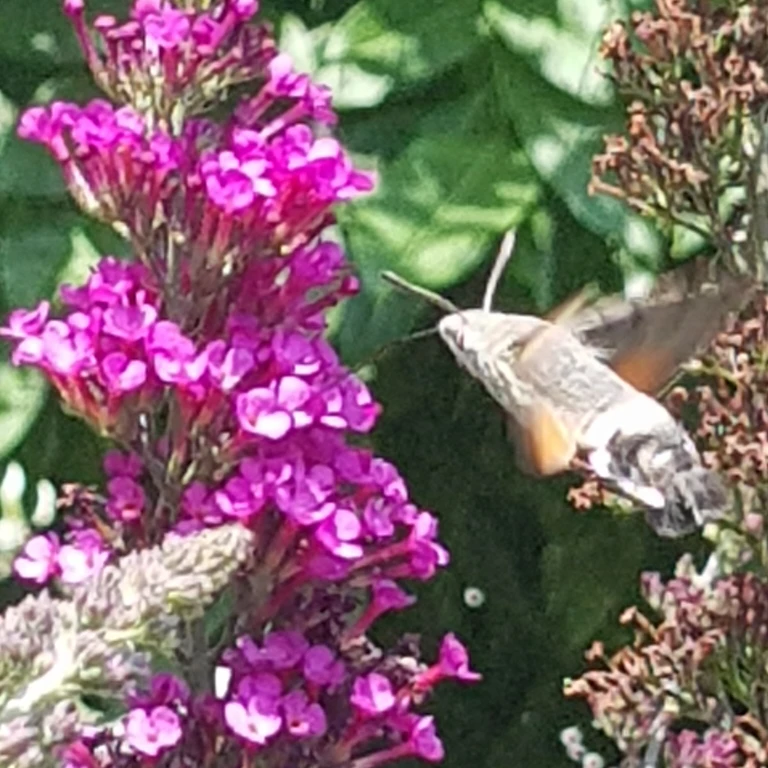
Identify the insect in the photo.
Macroglossum stellatarum
